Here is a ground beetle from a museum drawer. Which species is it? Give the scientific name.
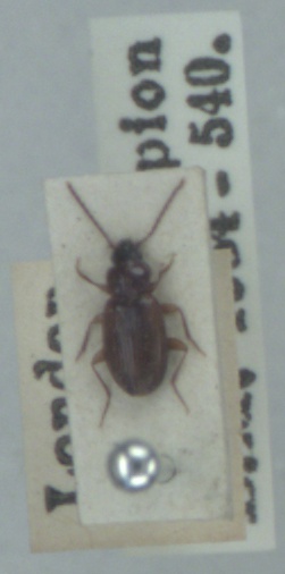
Trechus quadristriatus
